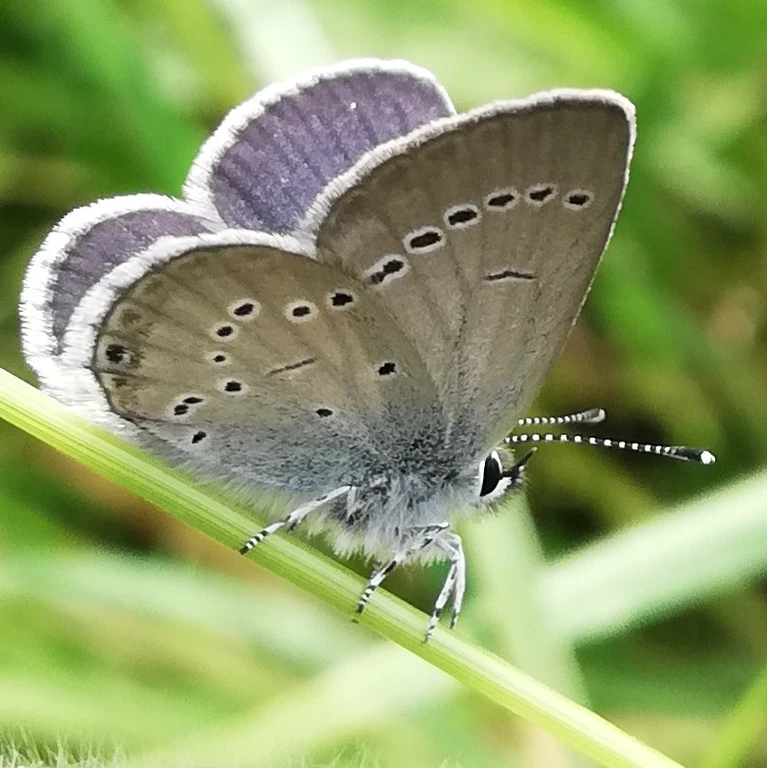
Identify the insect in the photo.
Cupido minimus
